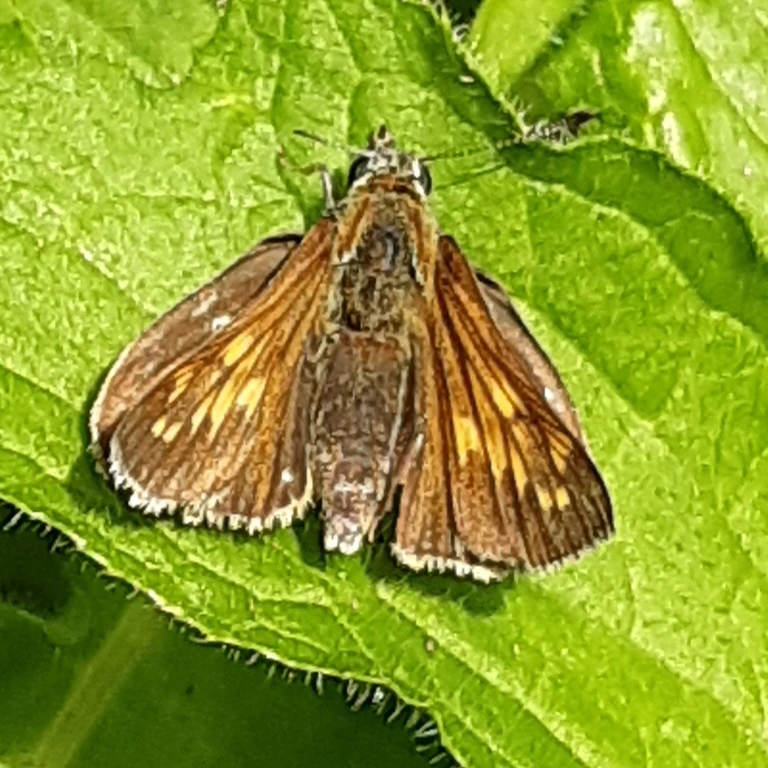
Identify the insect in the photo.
Ochlodes sylvanus (also Ochlodes venata)
